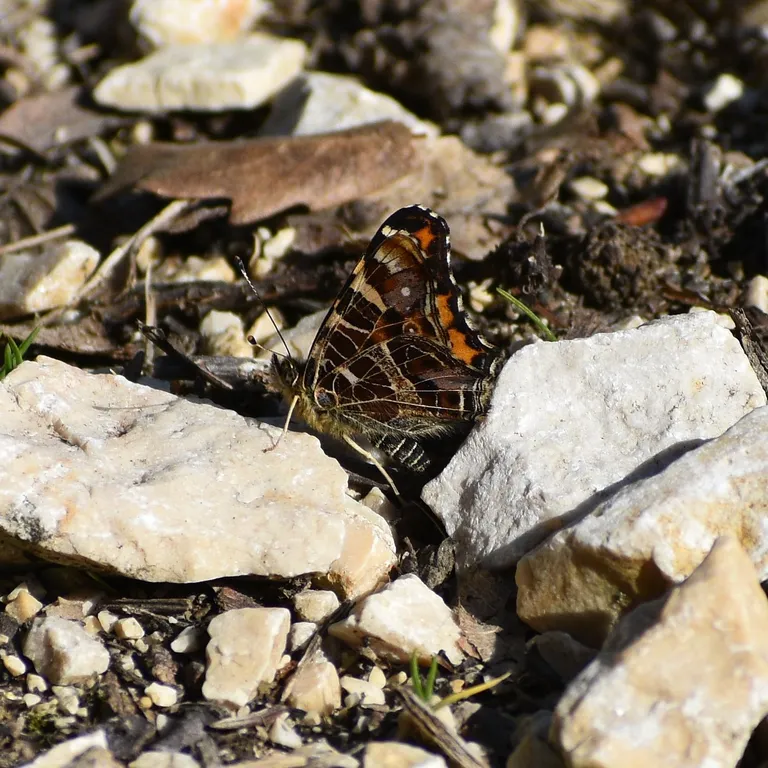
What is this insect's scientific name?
Araschnia levana
